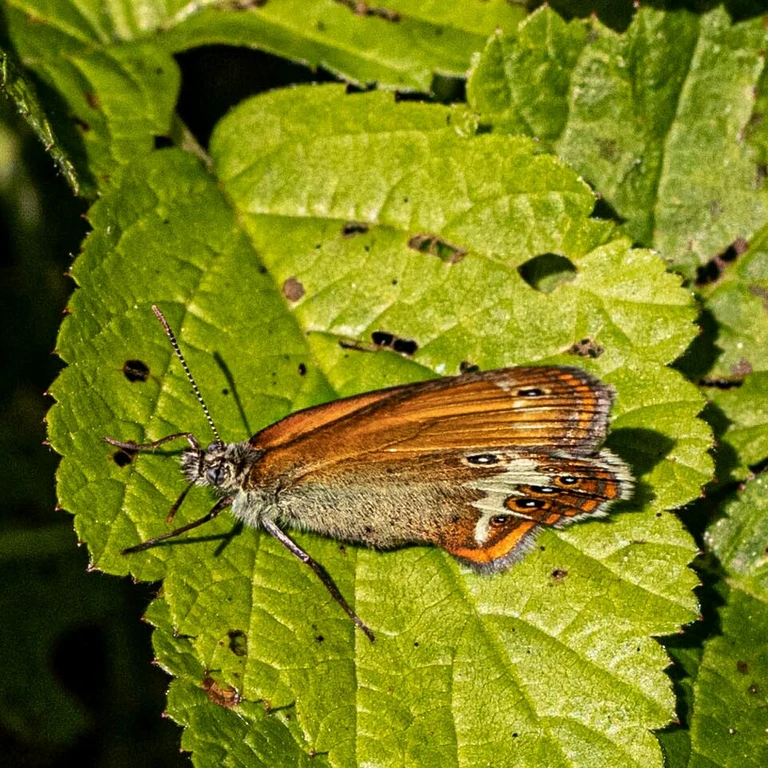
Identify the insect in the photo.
Coenonympha arcania
